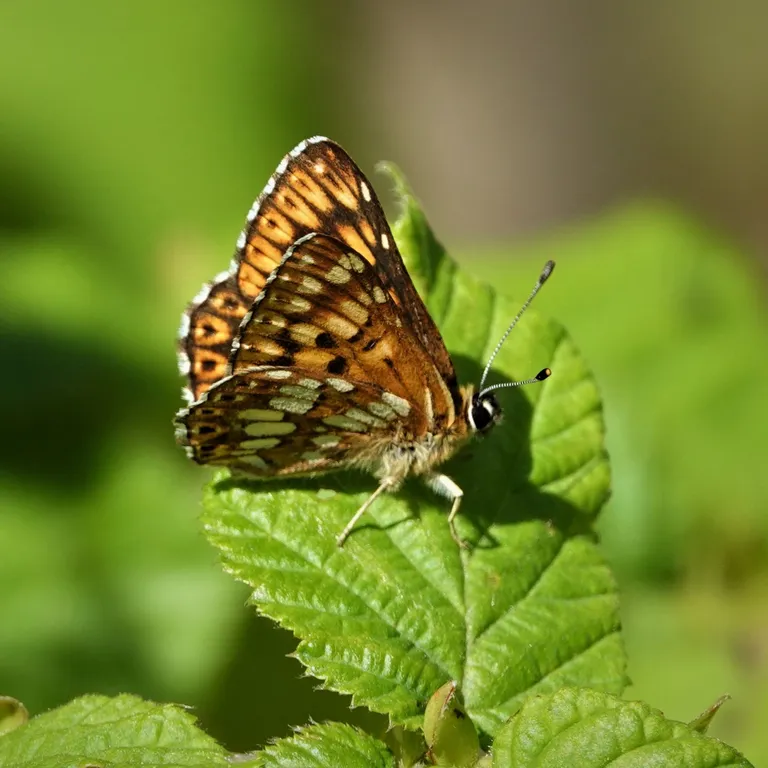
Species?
Hamearis lucina
